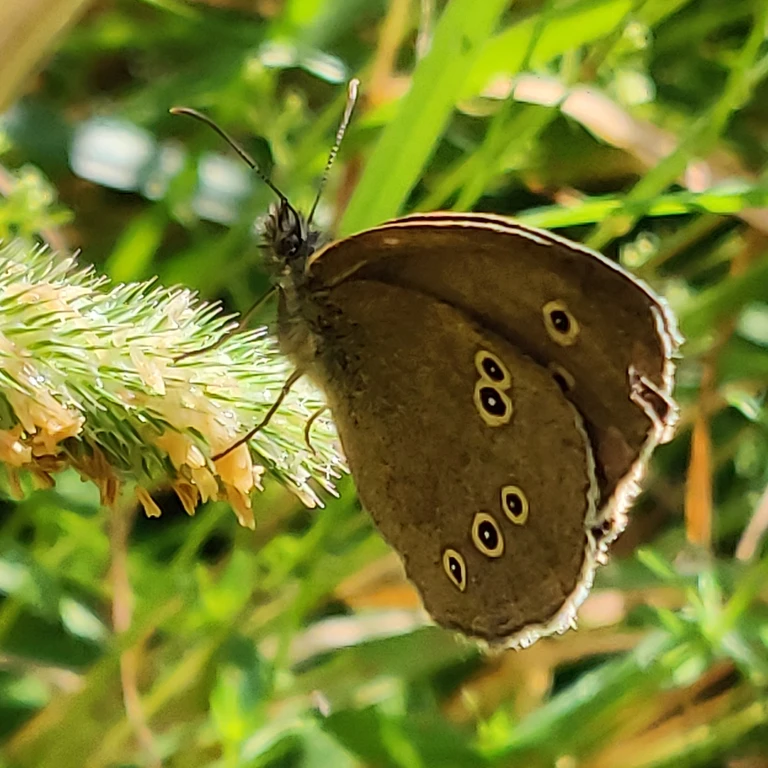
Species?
Aphantopus hyperantus
